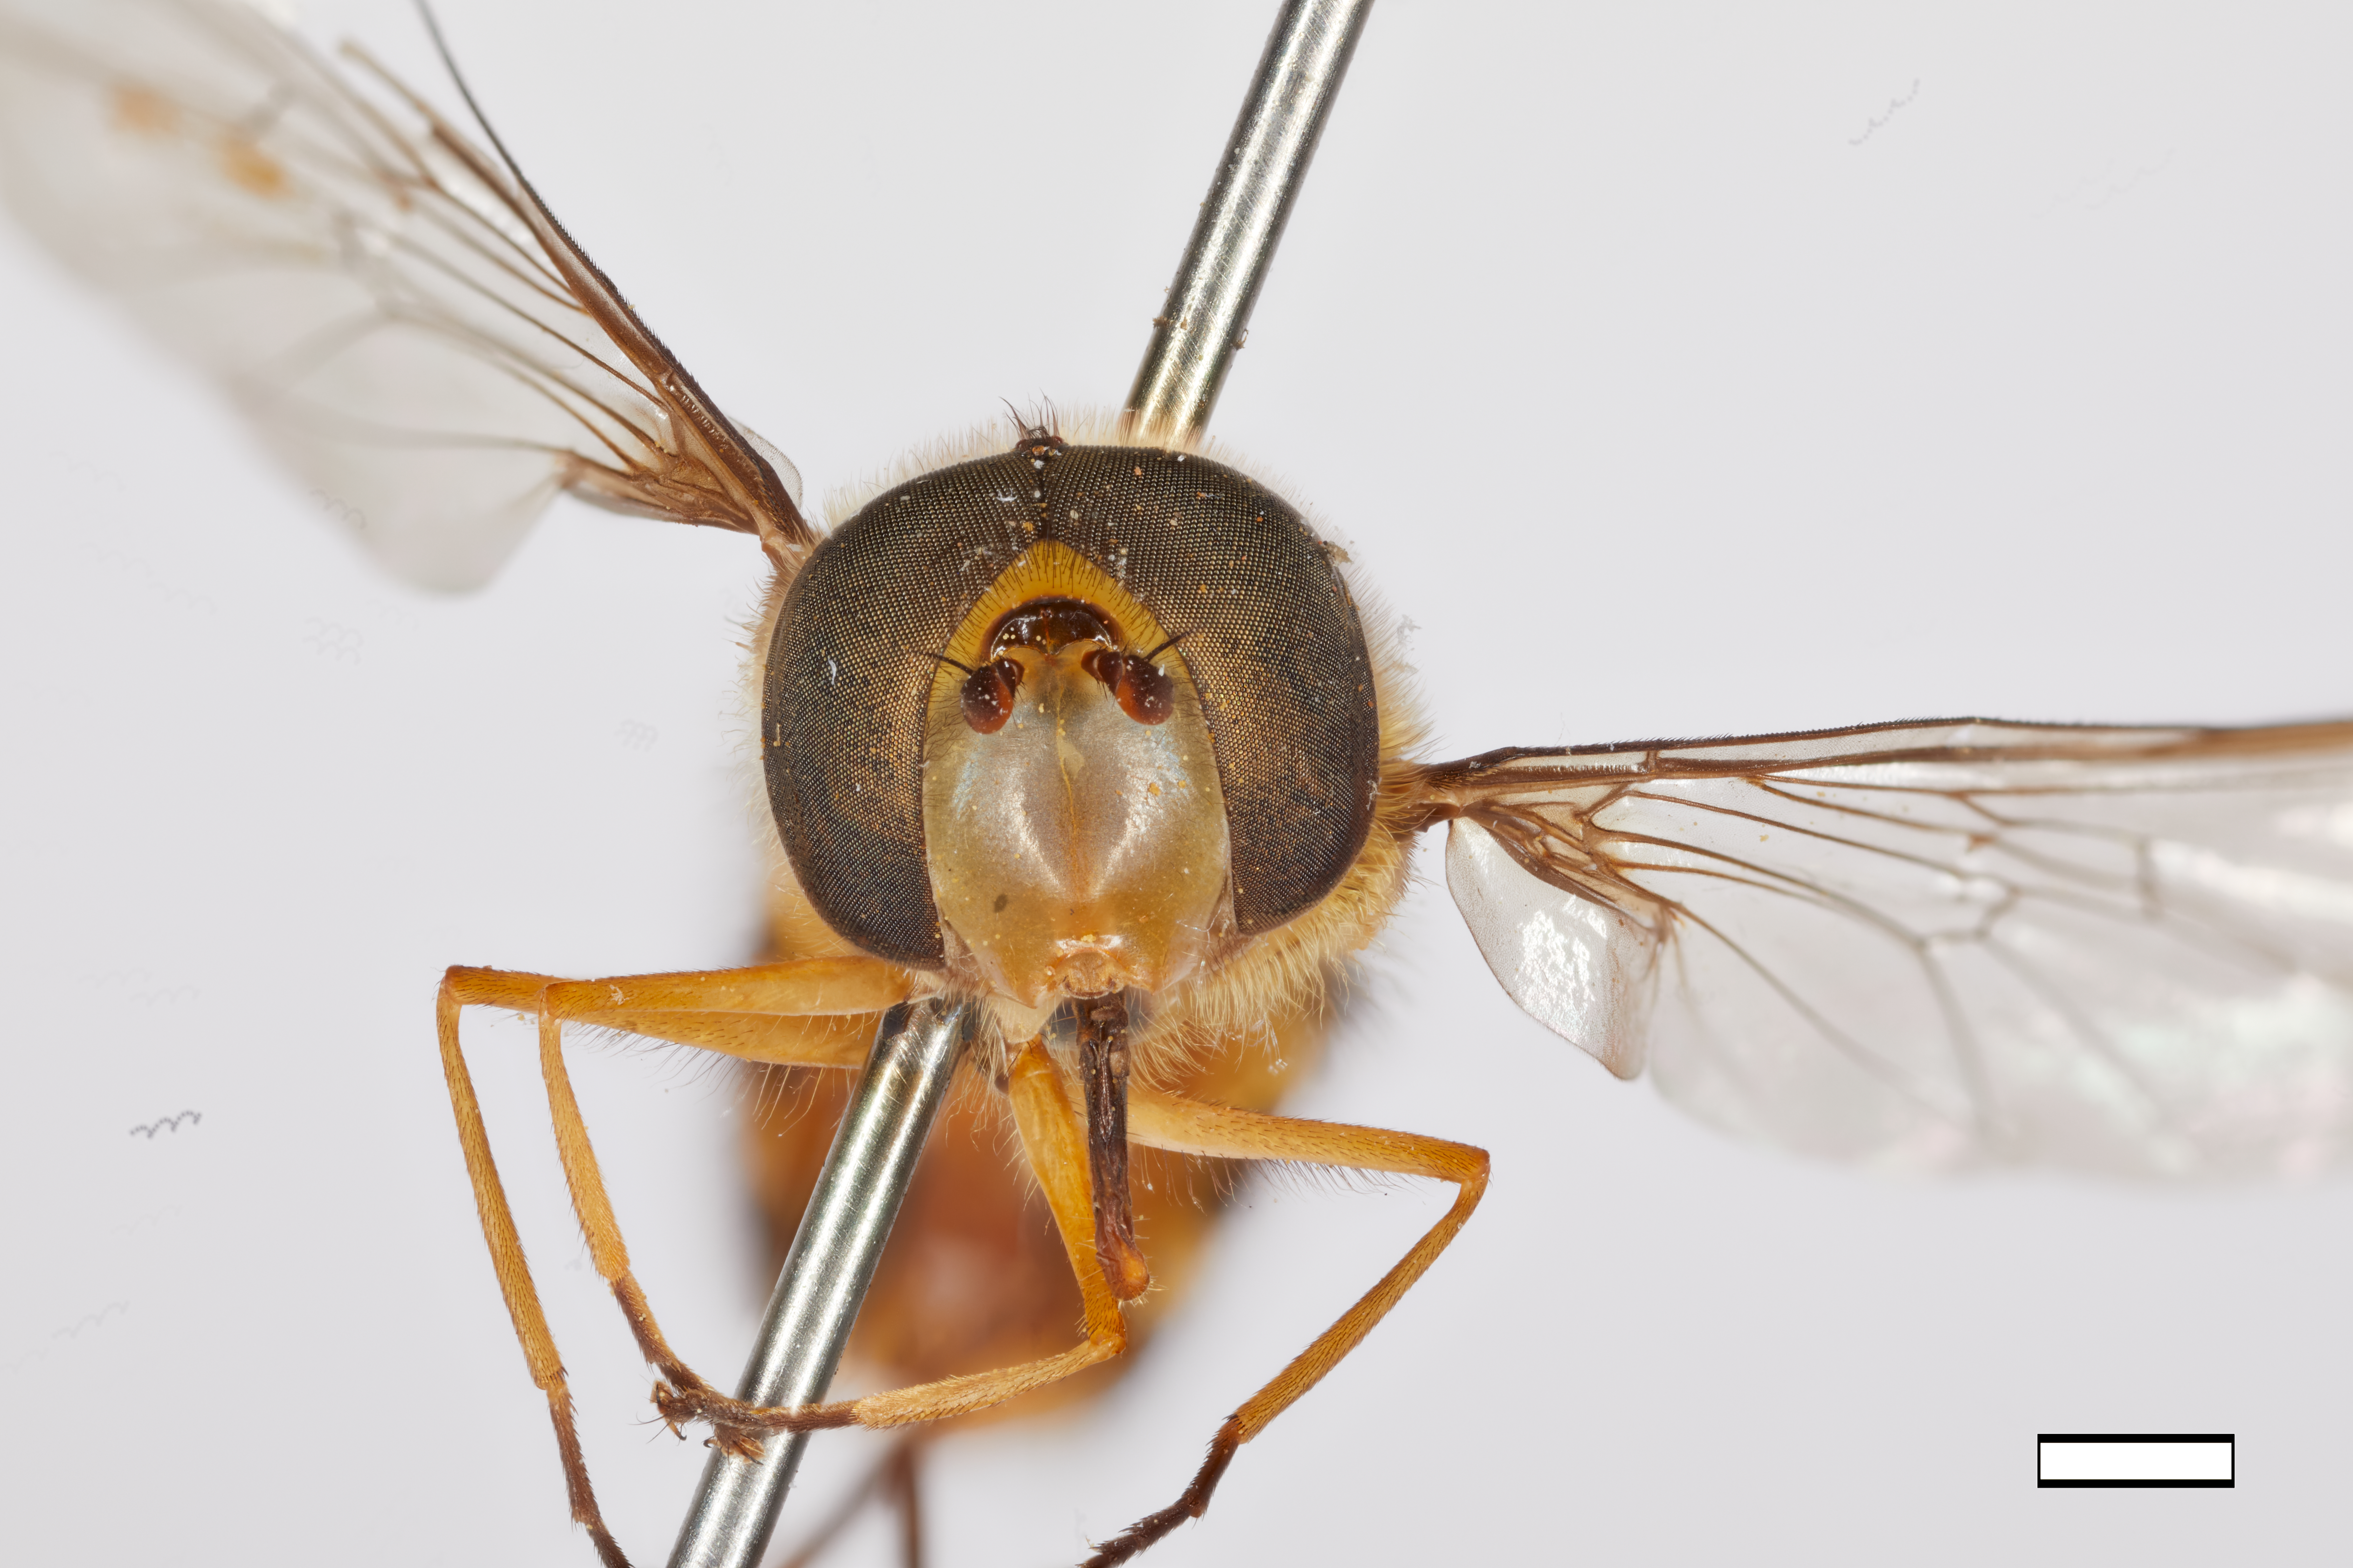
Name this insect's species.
Citrogramma chola
